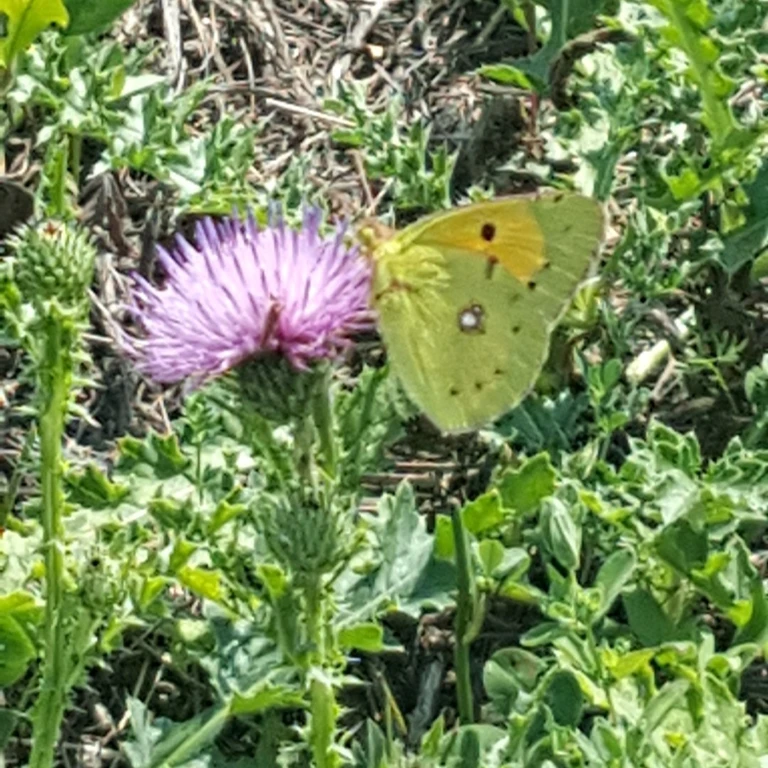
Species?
Colias croceus
